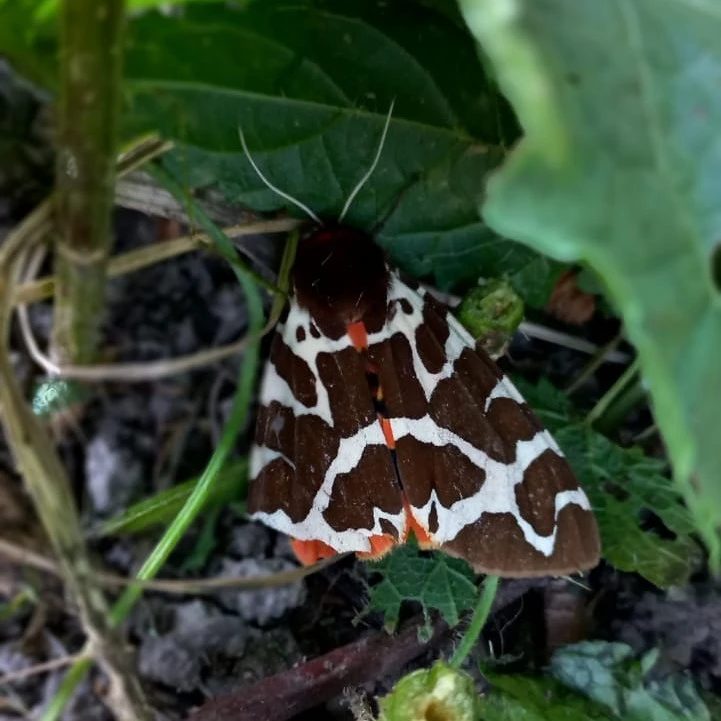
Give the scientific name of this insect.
Arctia caja
